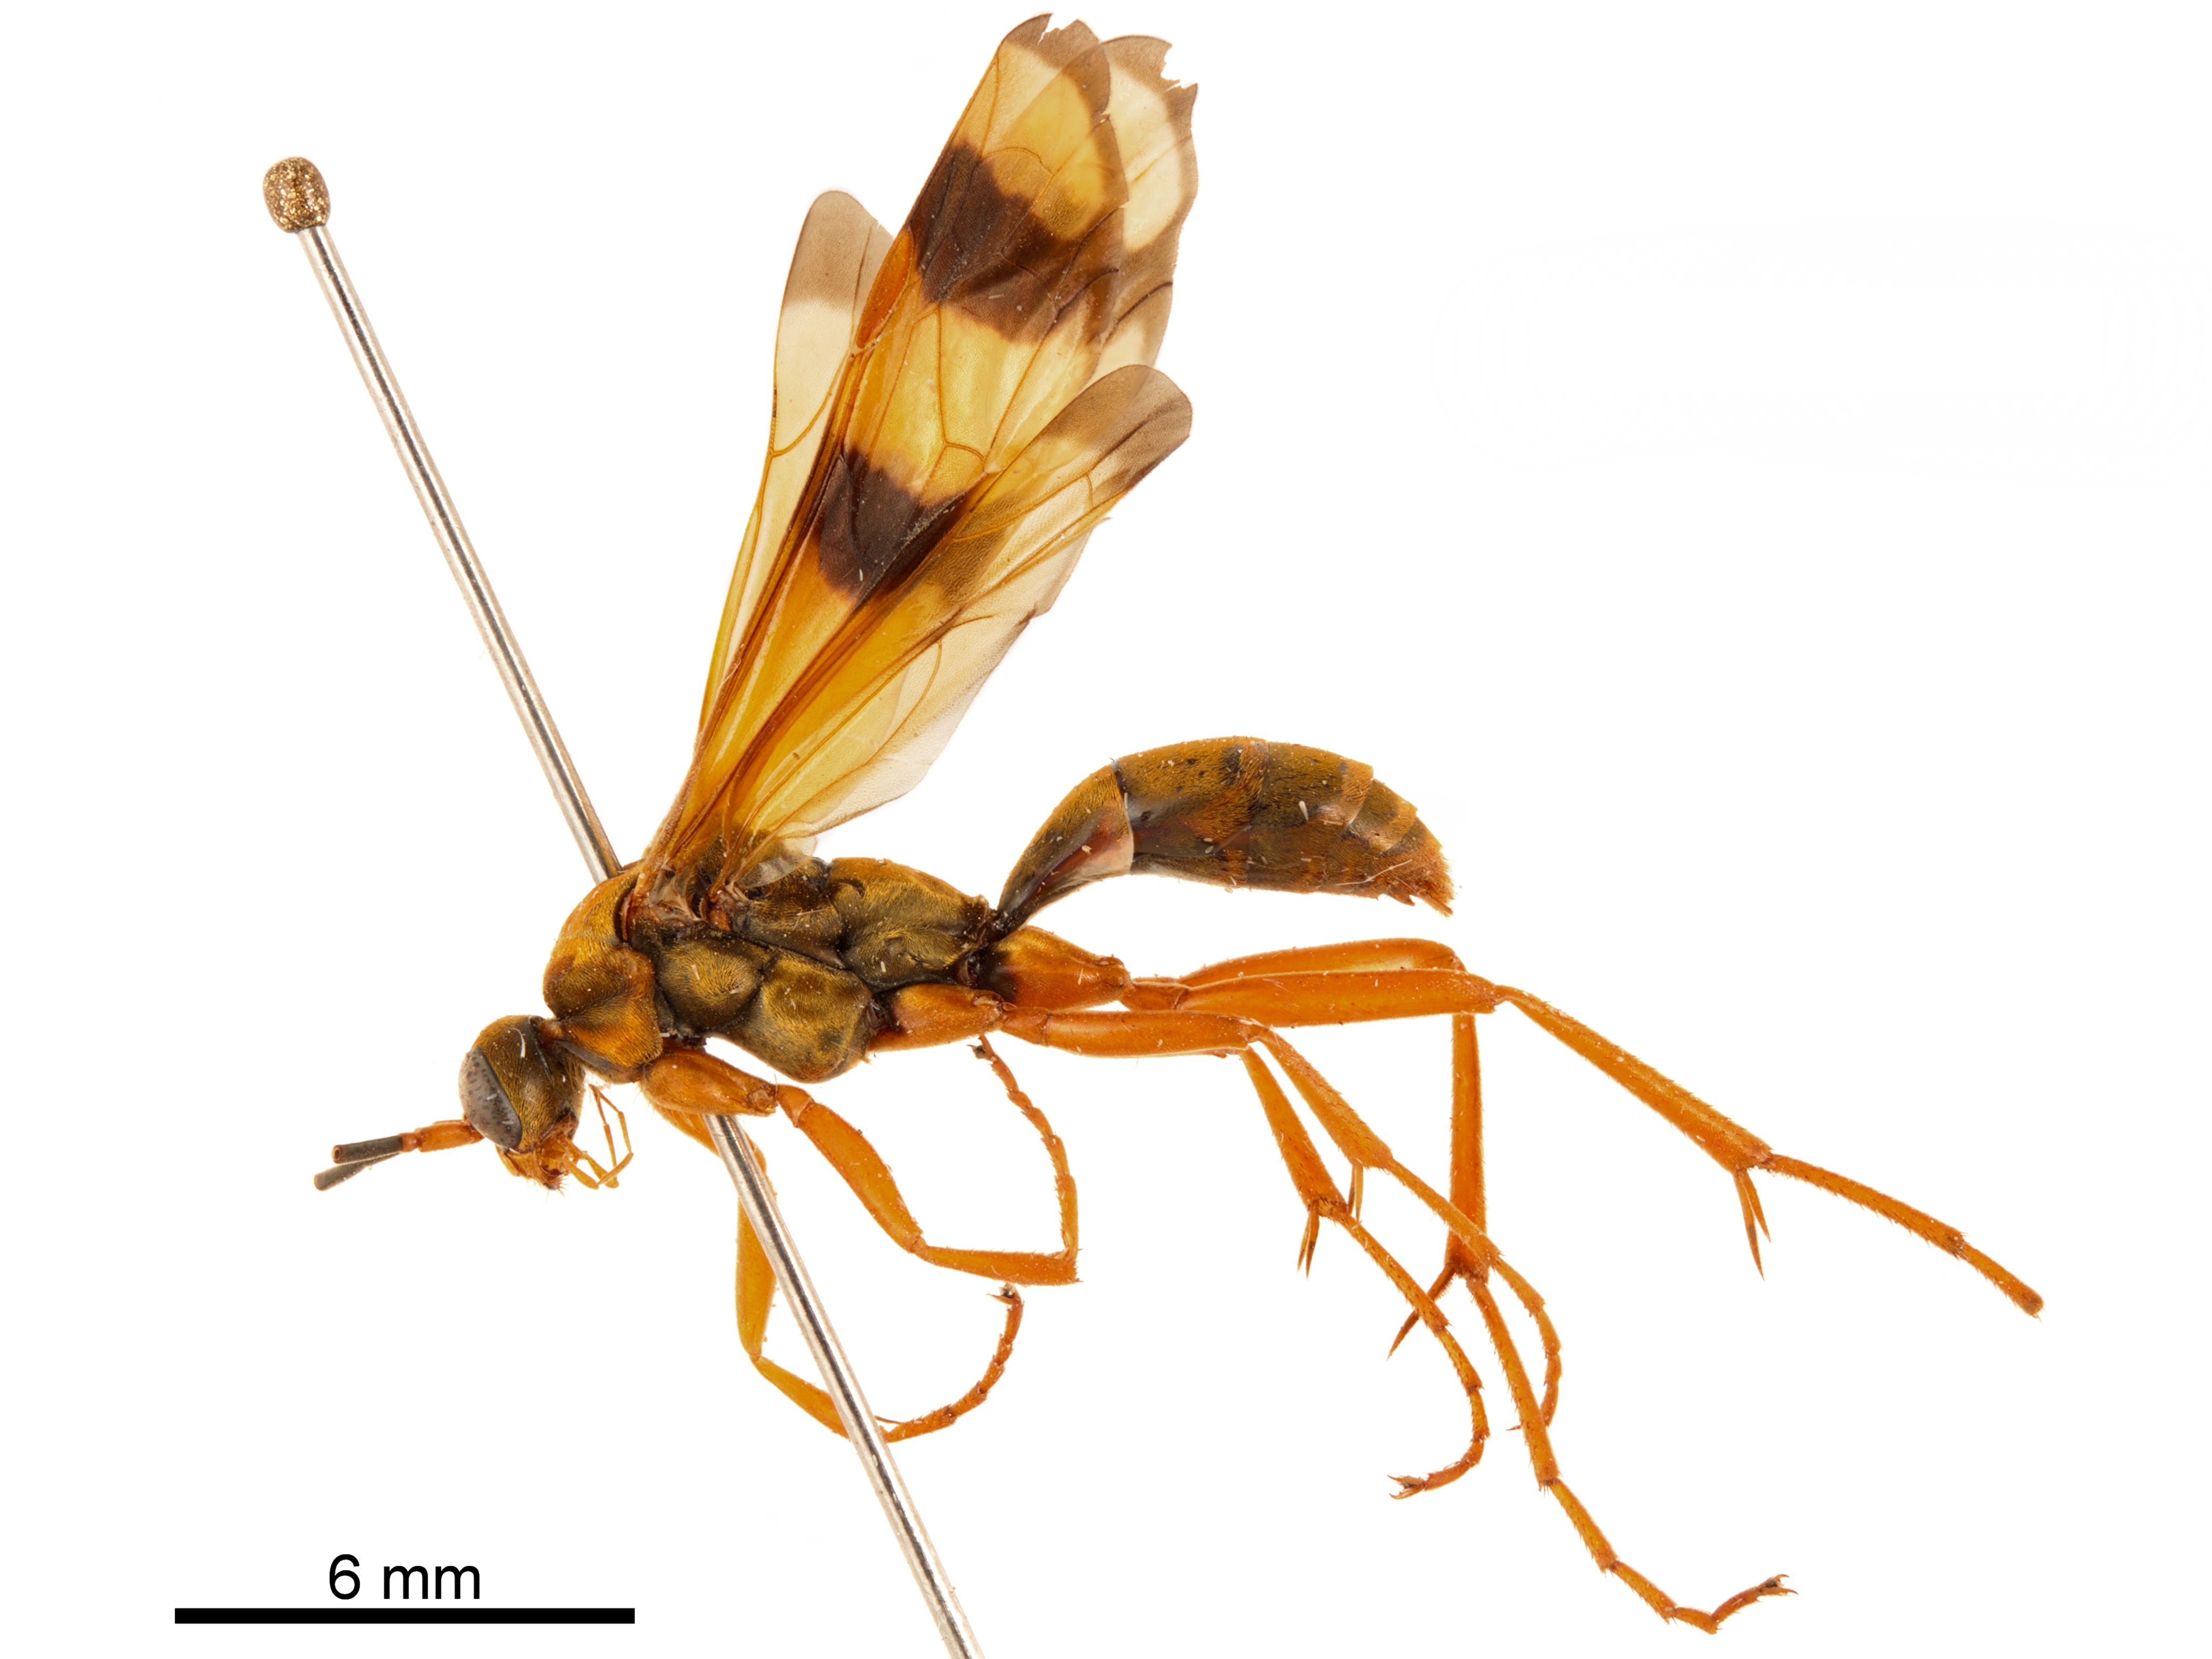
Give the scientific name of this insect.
Sphictostethus gravesii
